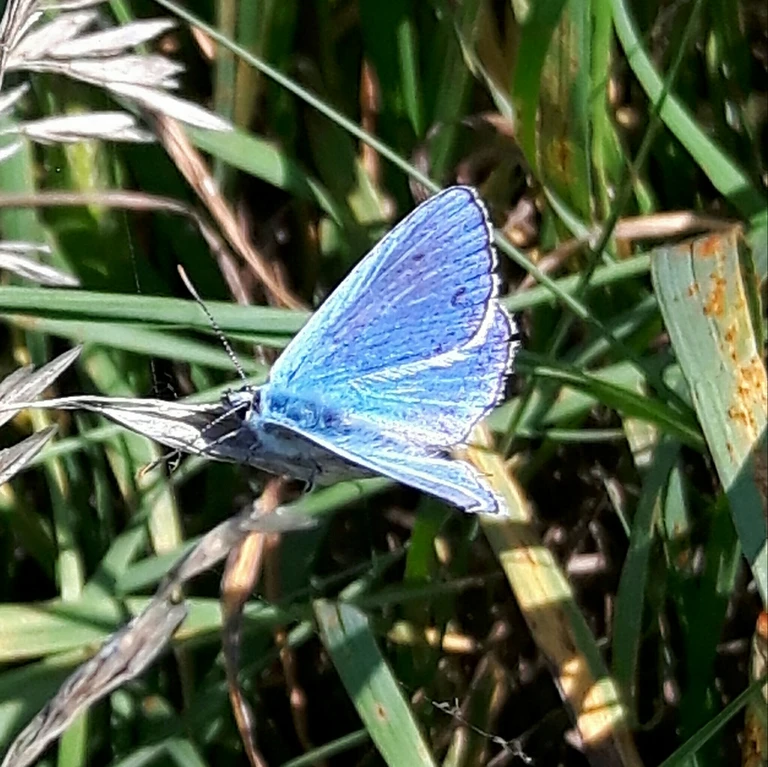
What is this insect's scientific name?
Lysandra bellargus
